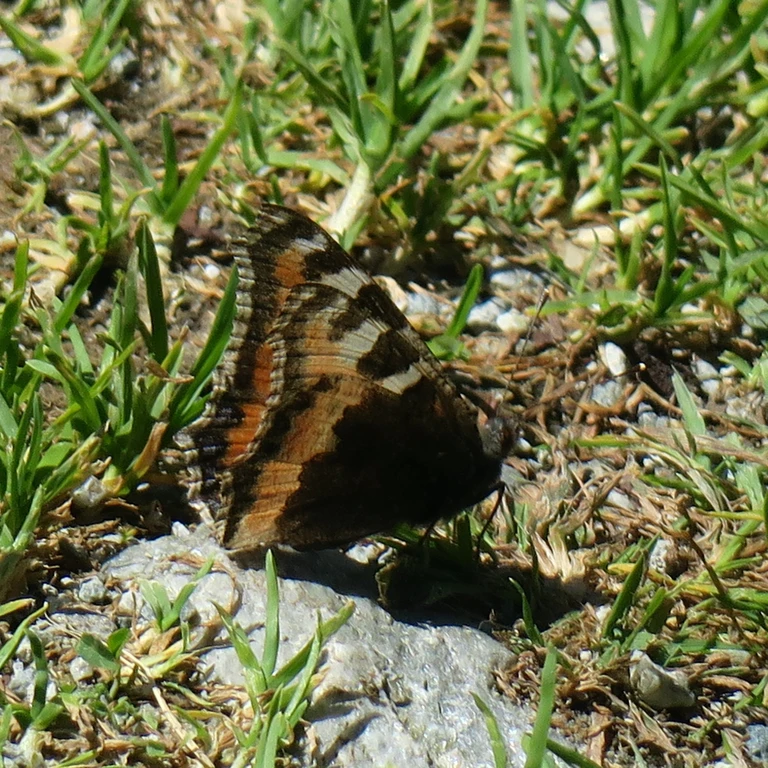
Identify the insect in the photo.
Aglais urticae
